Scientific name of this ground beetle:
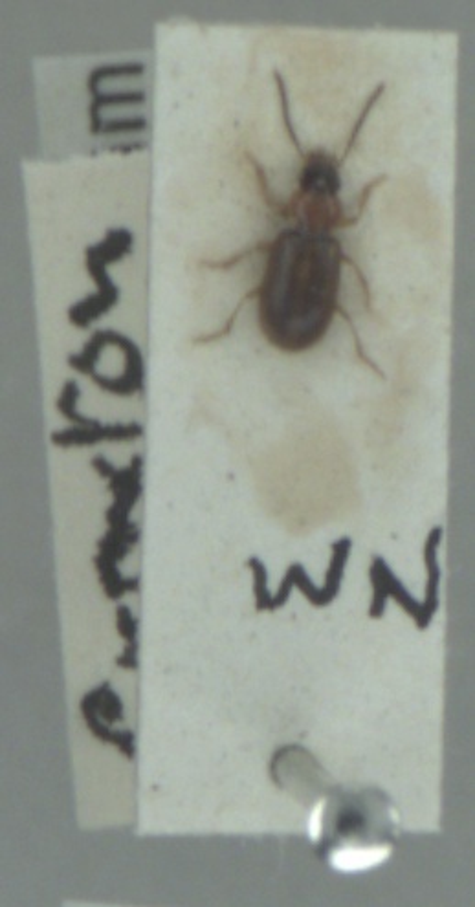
Acupalpus dubius
